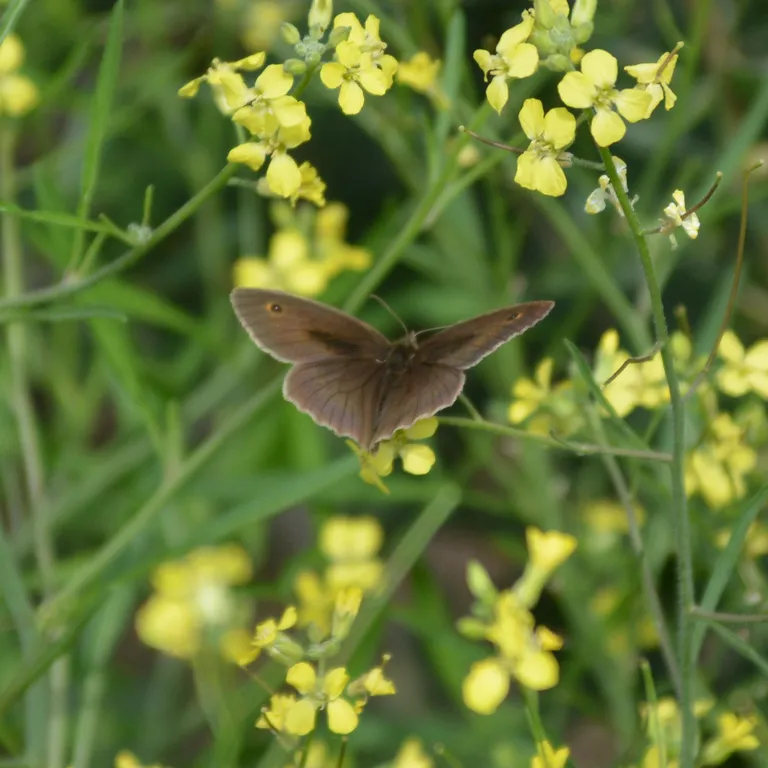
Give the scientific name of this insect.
Maniola jurtina
